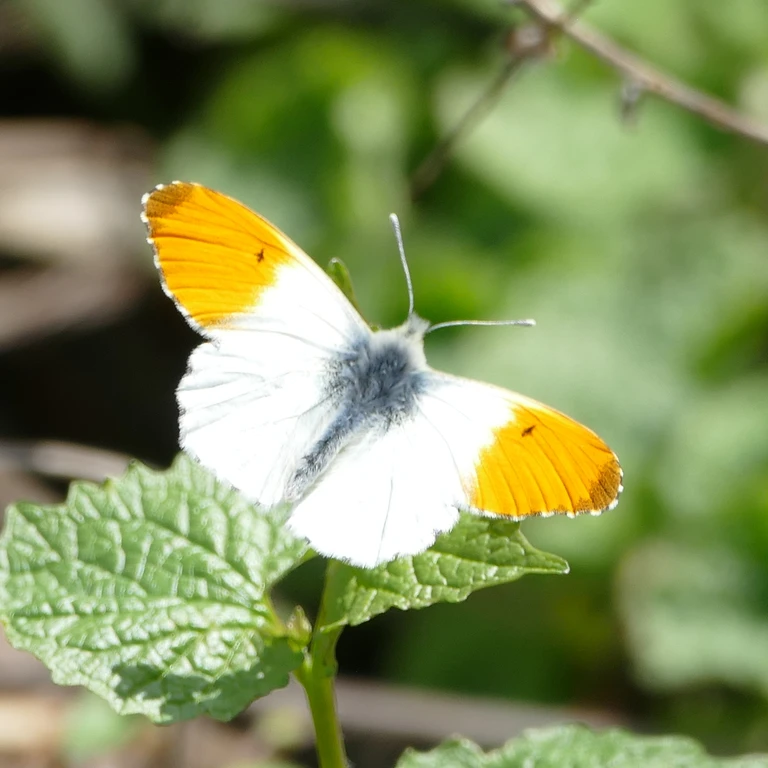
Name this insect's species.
Anthocharis cardamines
